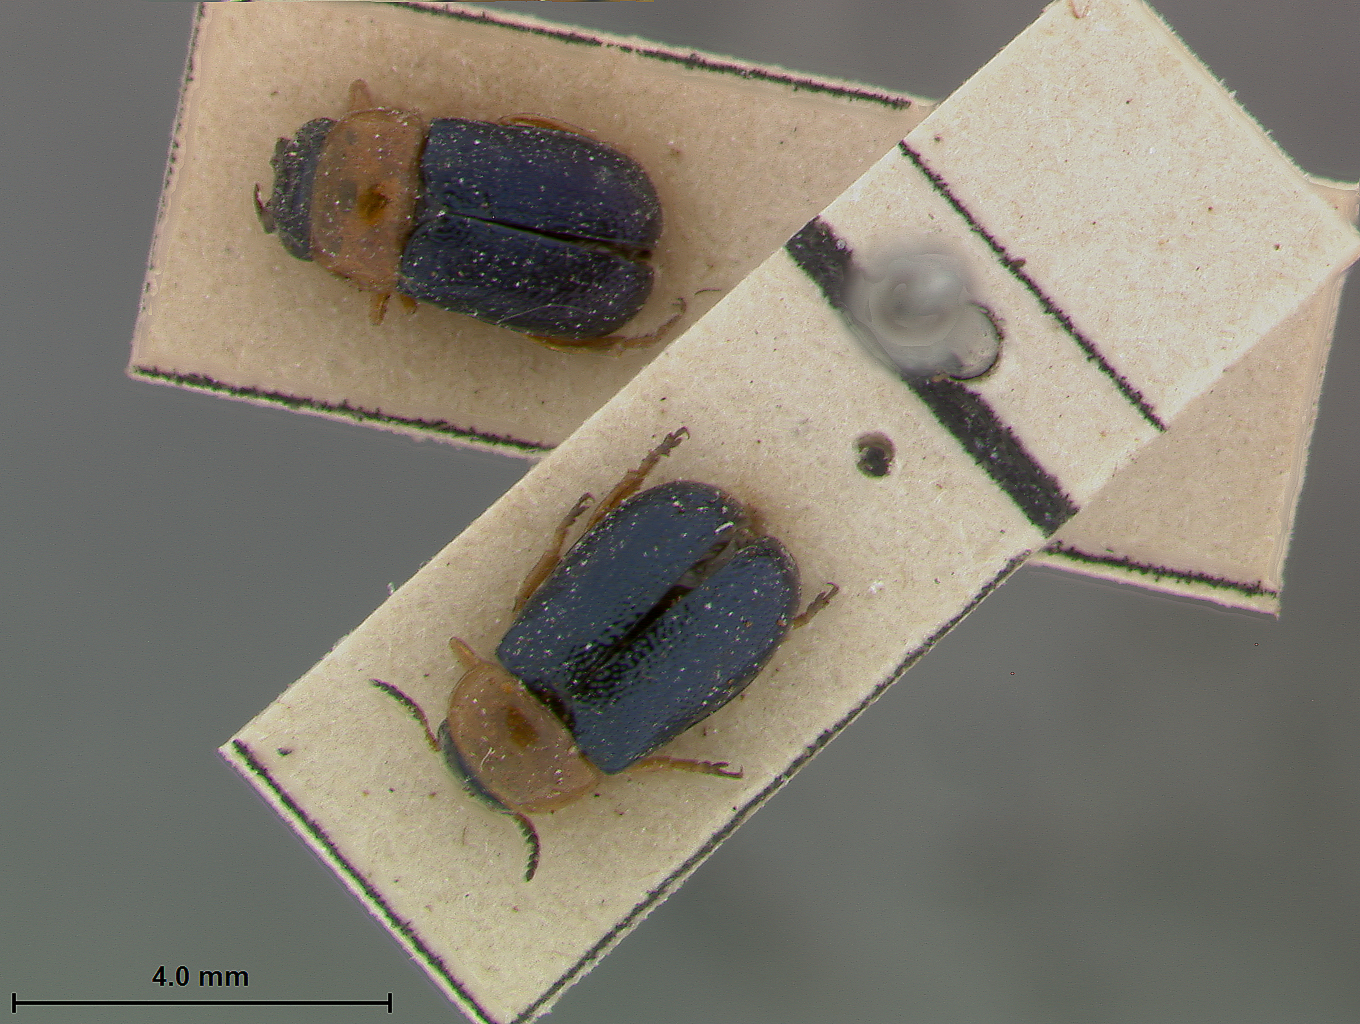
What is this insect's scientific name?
Smaragdina apicitarsis
